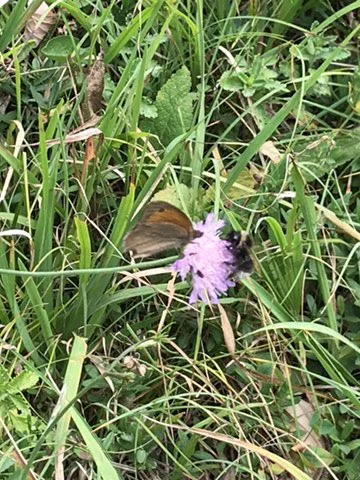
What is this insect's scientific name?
Maniola jurtina
